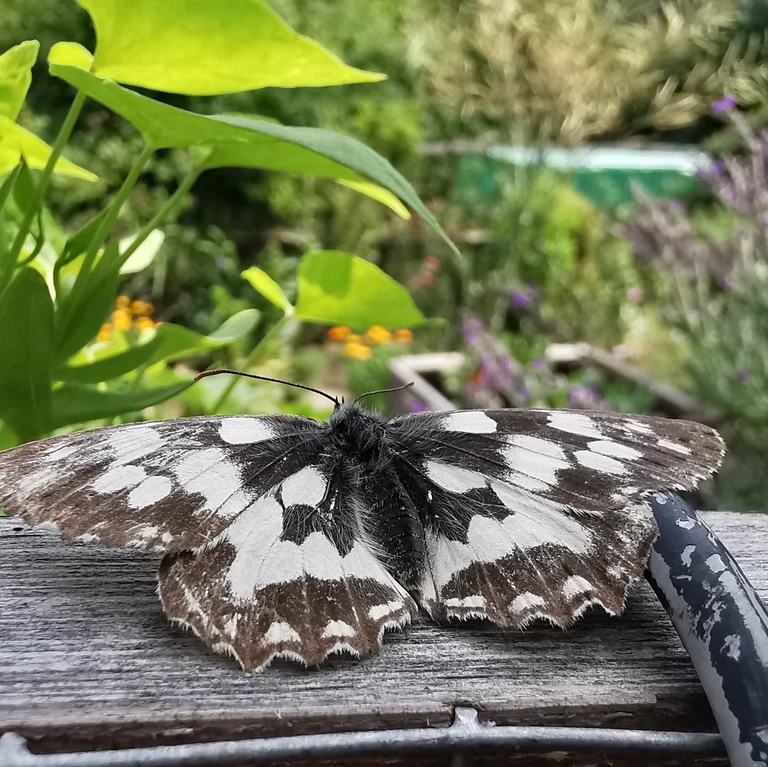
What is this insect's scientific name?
Melanargia galathea
